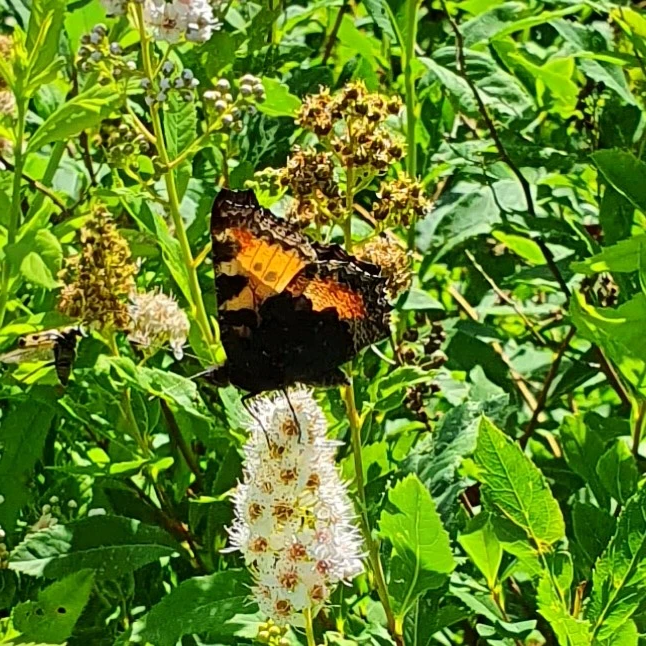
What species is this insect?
Aglais urticae
